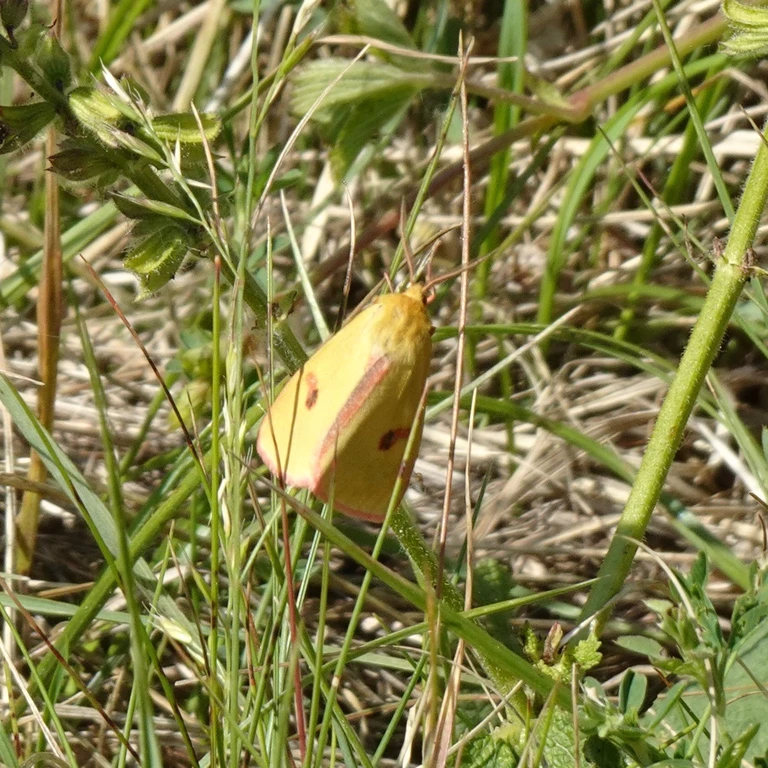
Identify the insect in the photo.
Diacrisia sannio
